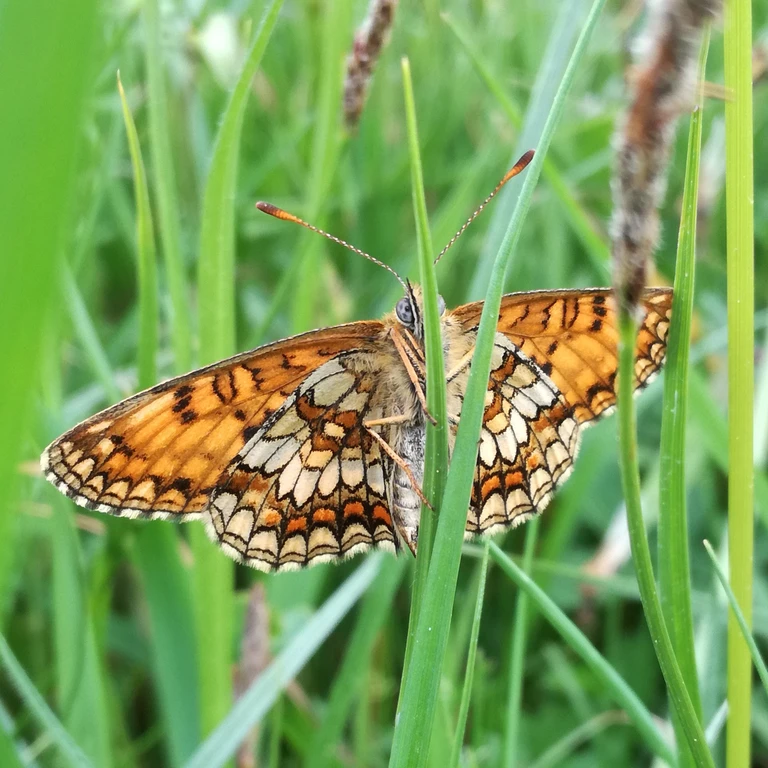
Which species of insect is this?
Melitaea athalia
